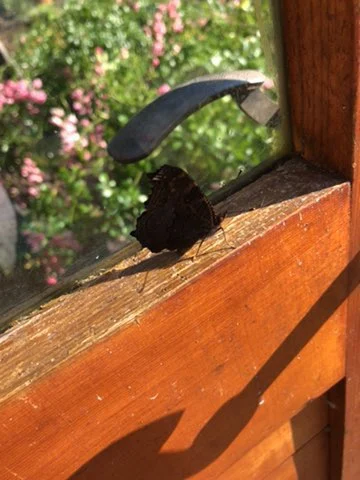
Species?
Aglais io
